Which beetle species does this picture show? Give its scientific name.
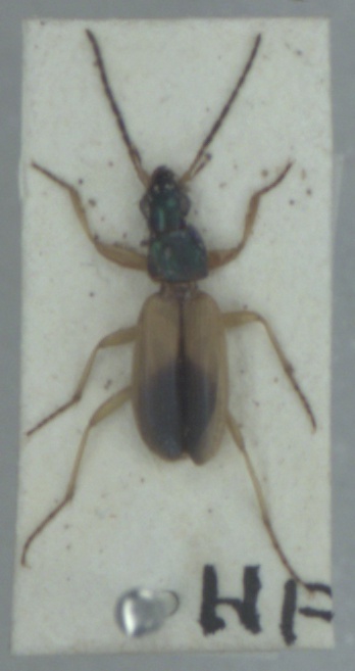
Anchomenus dorsalis
